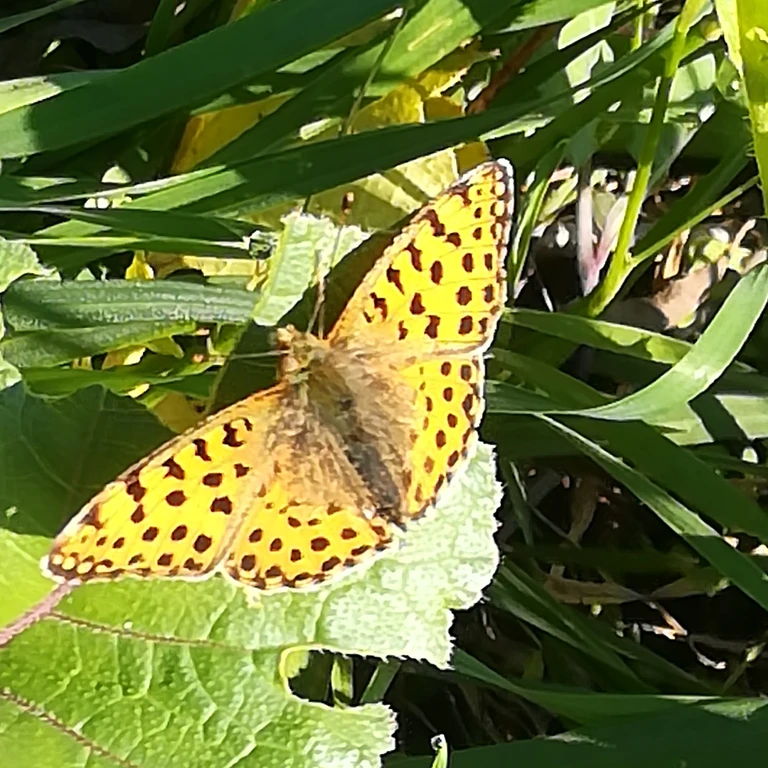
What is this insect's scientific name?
Issoria lathonia
